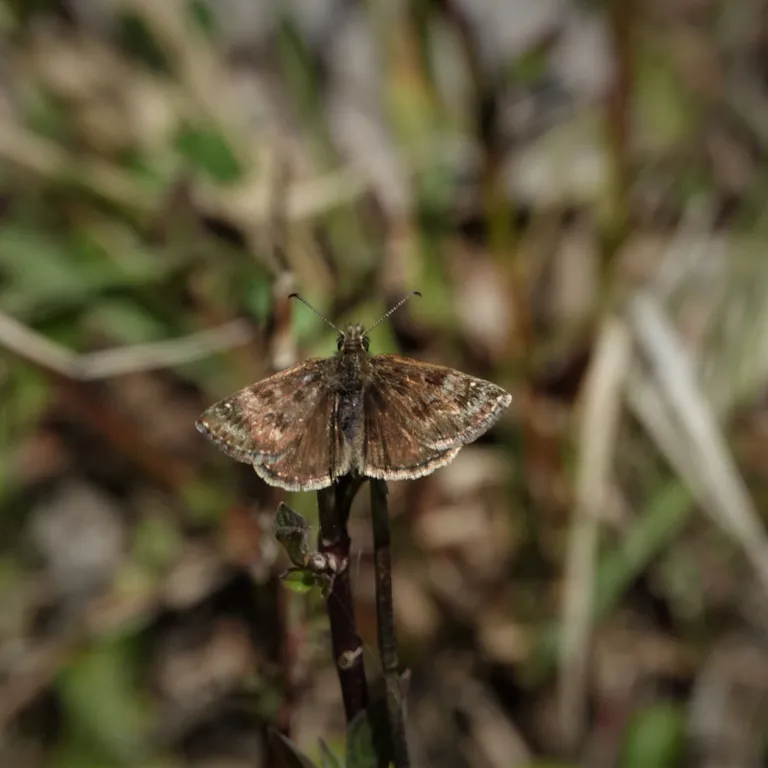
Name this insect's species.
Erynnis tages
